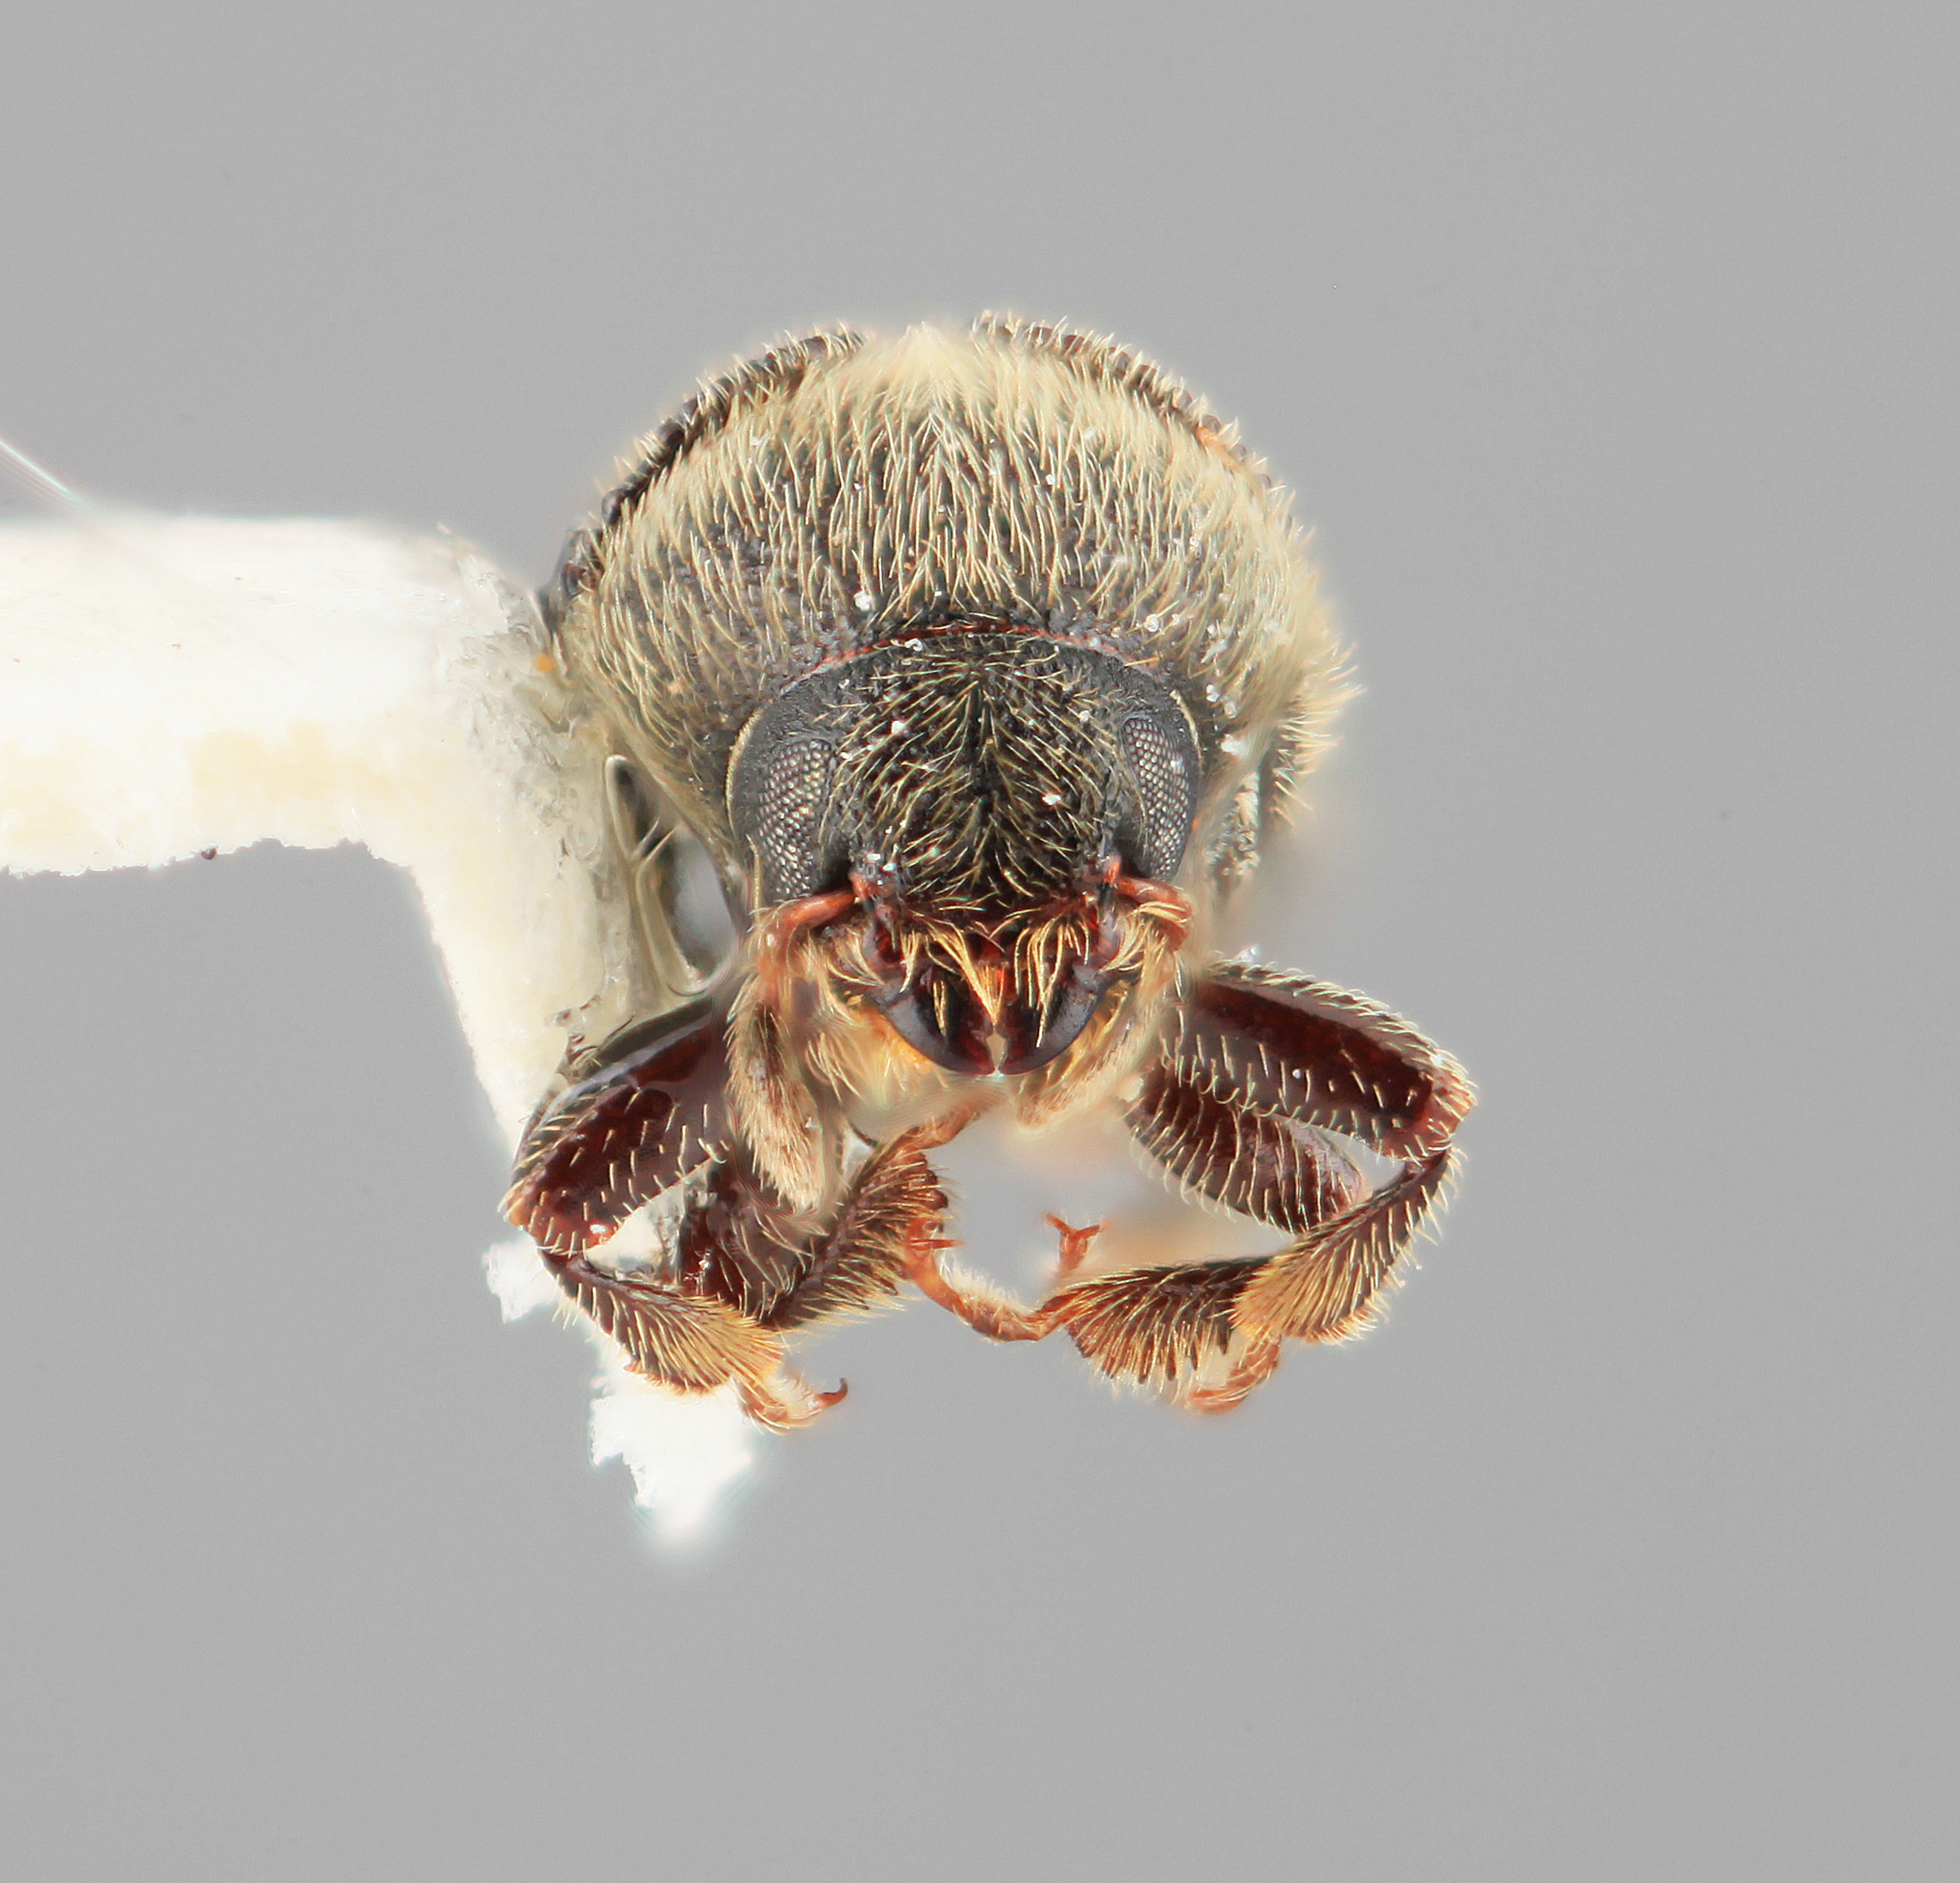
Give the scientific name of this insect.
Phloeotribus perniciosus
